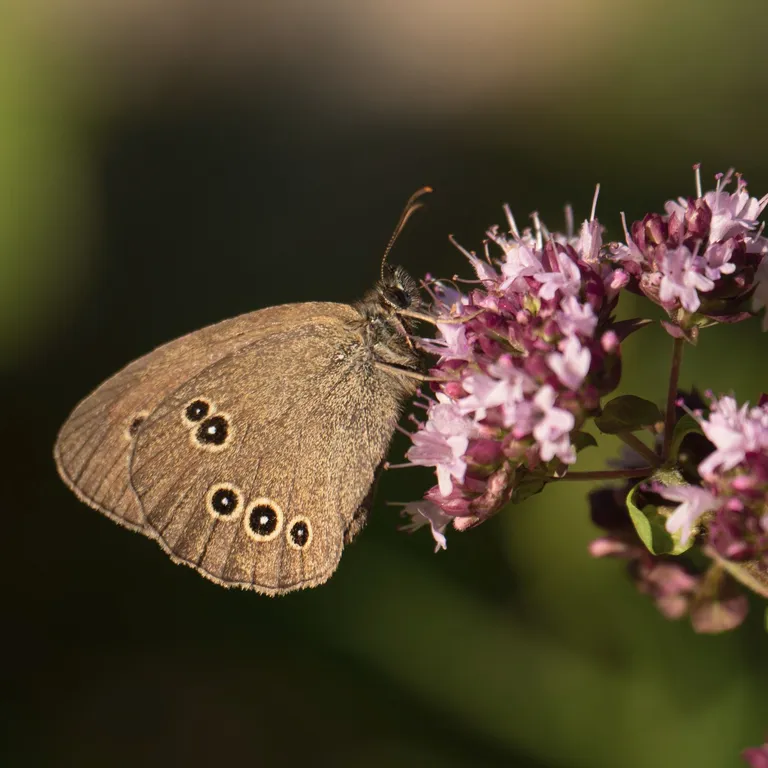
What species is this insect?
Aphantopus hyperantus
